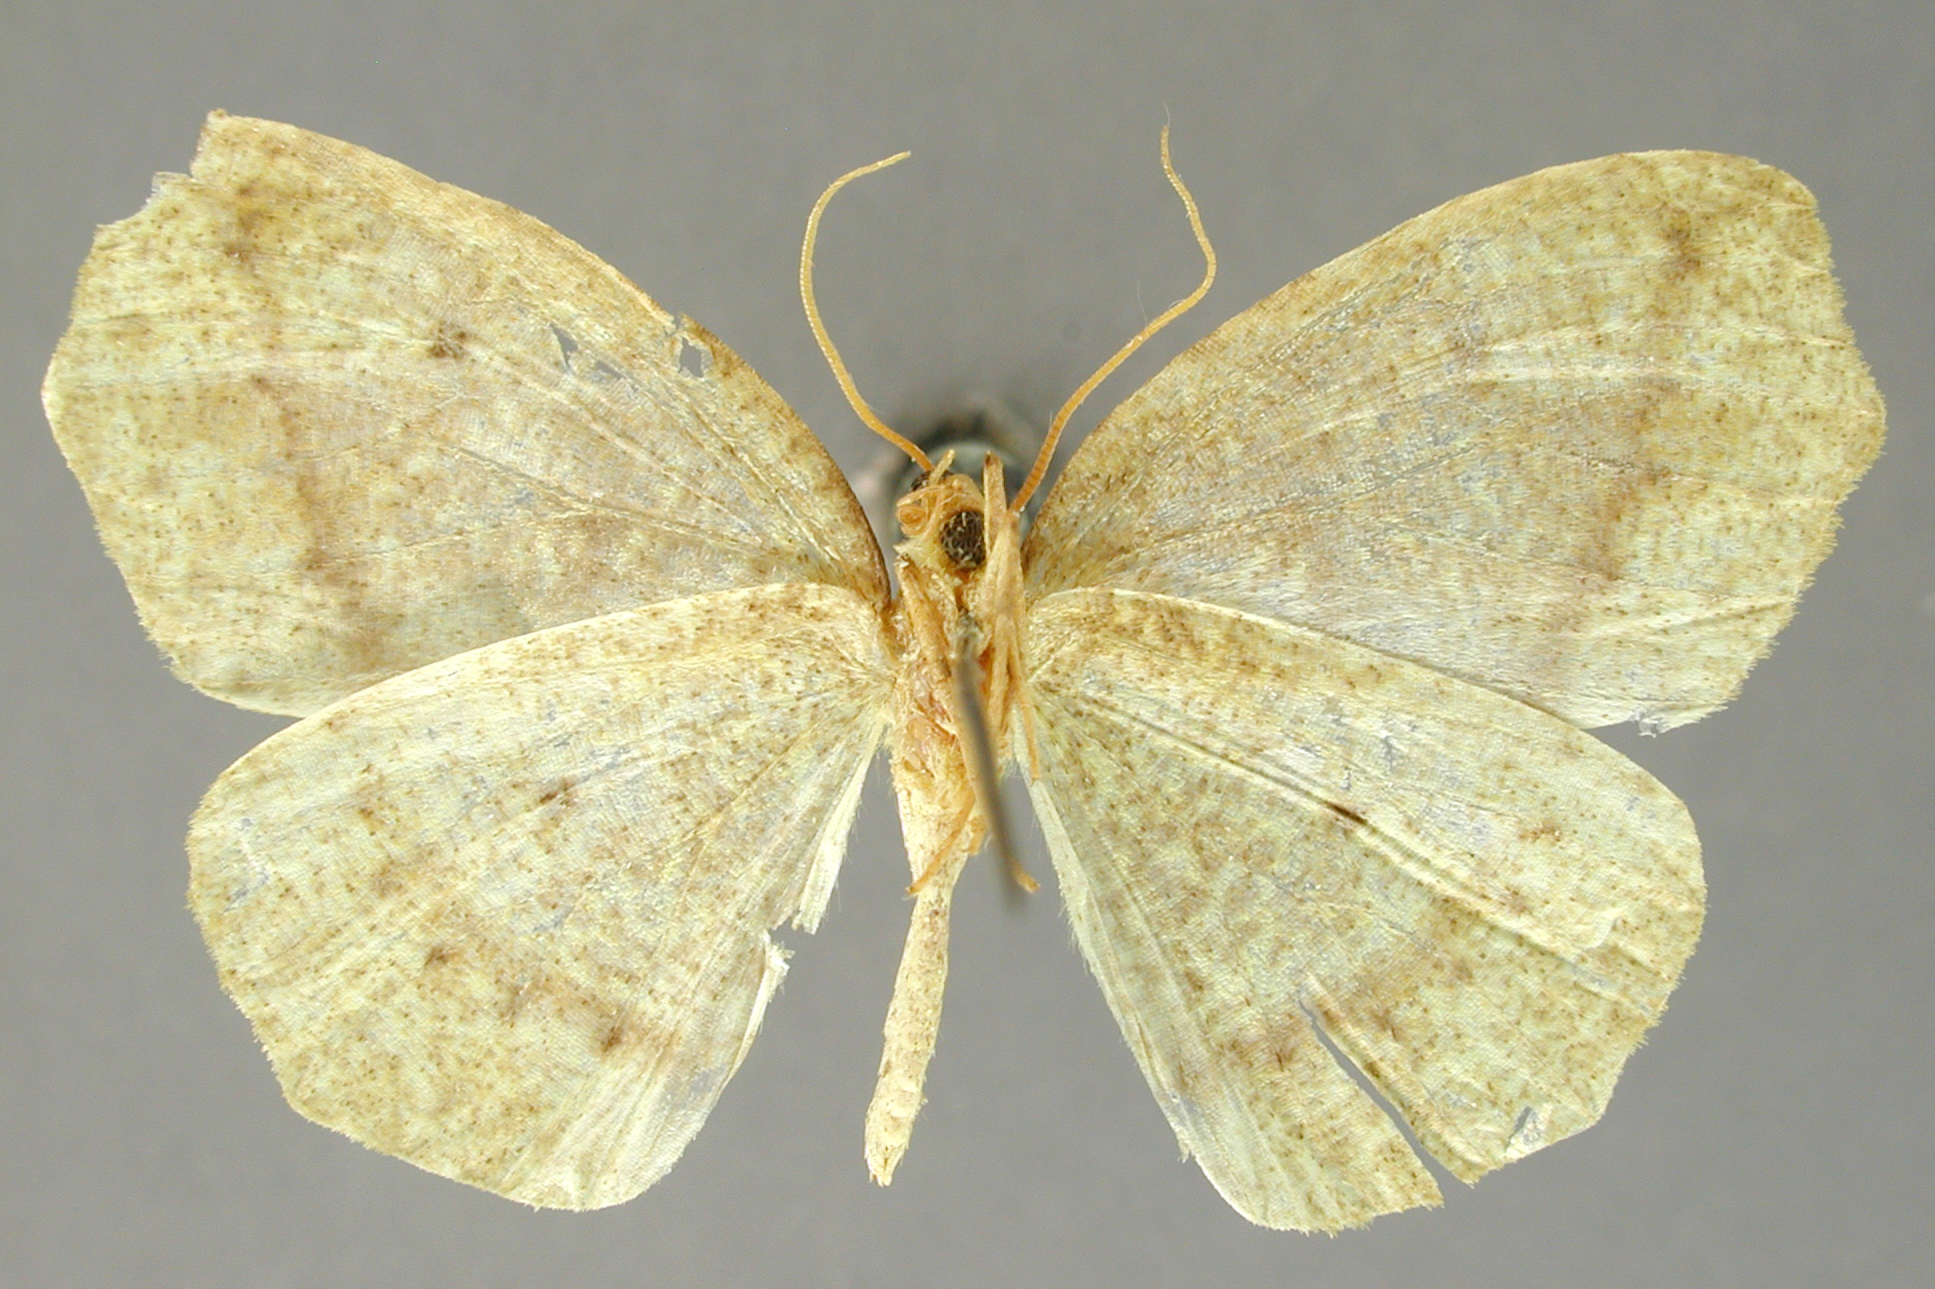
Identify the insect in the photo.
Melinodes indecens
